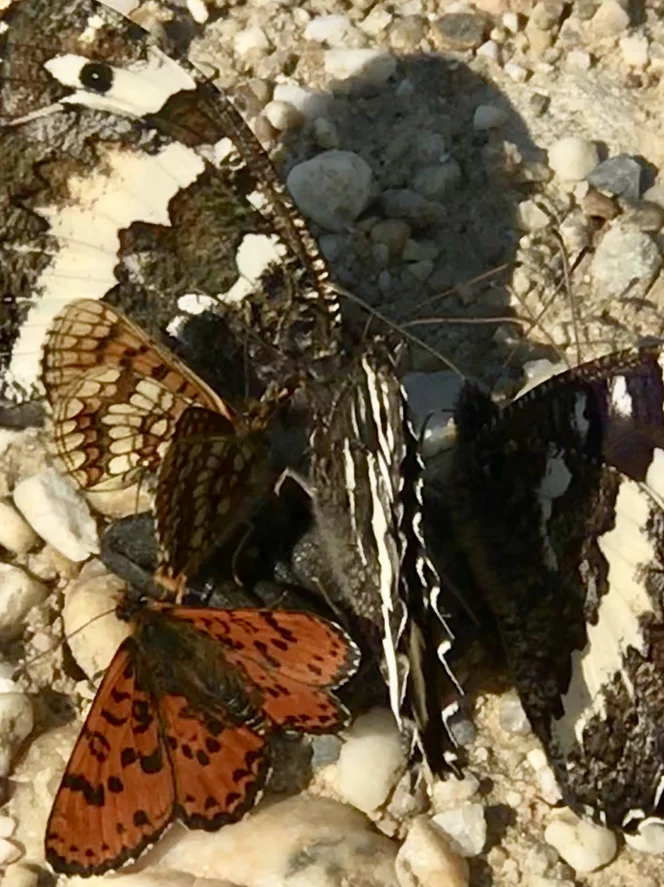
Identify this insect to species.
Melitaea didyma
